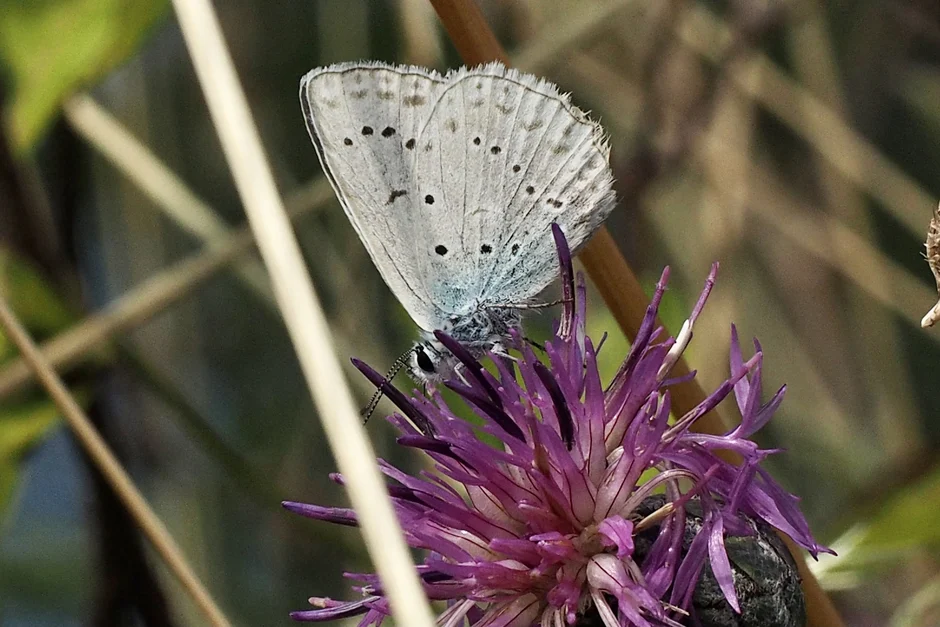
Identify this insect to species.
Polyommatus daphnis
